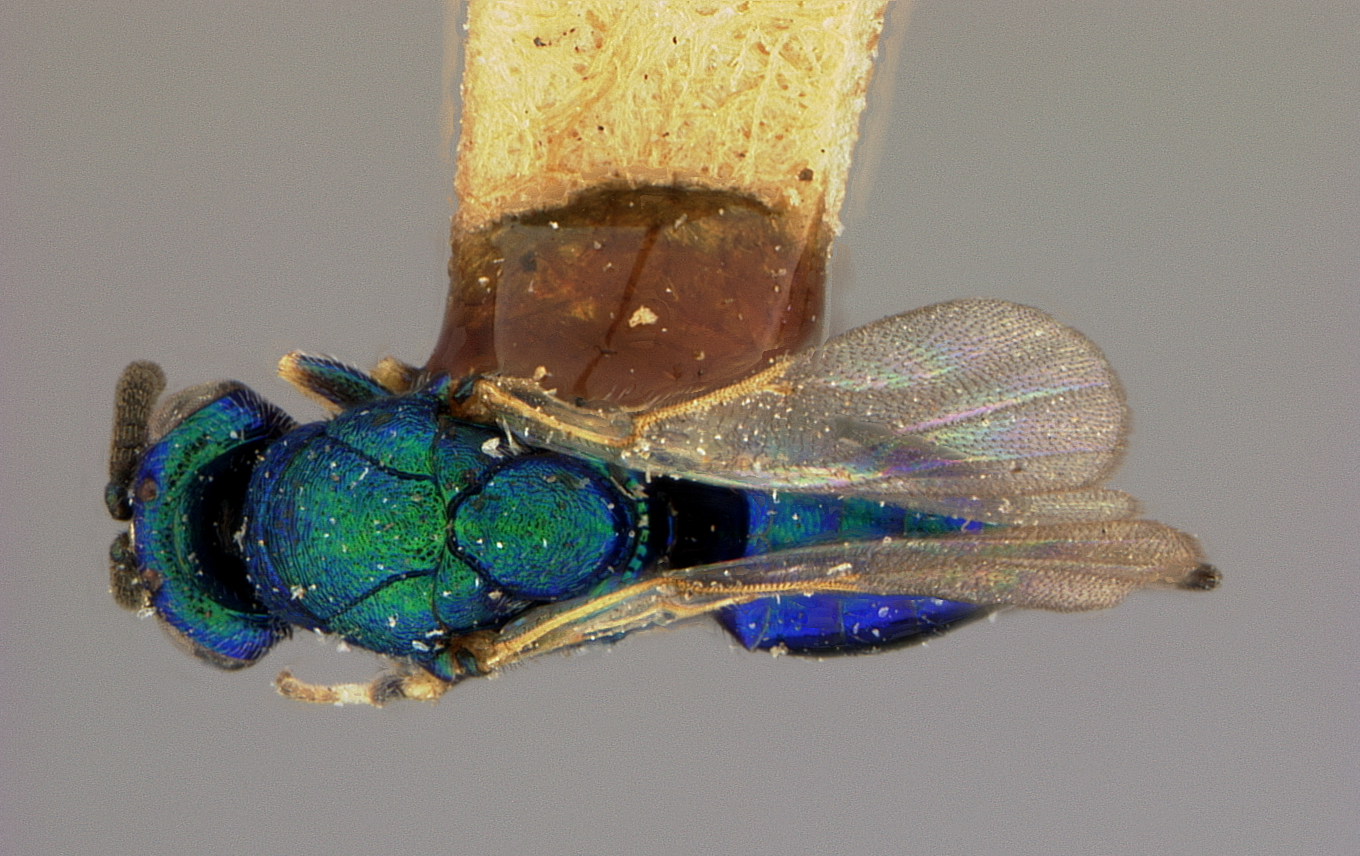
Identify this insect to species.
Syntomaspis lazulella
